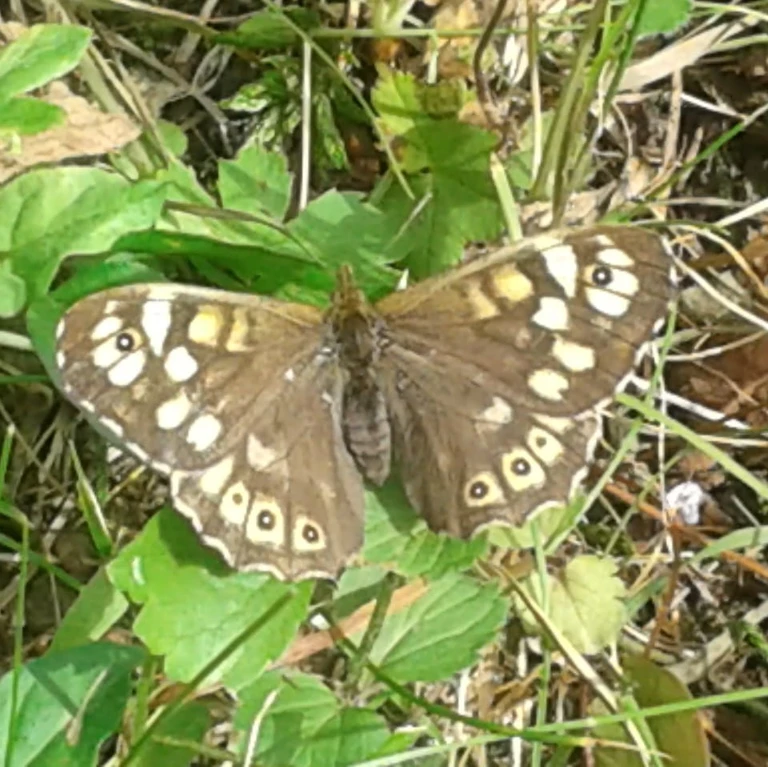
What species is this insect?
Pararge aegeria
